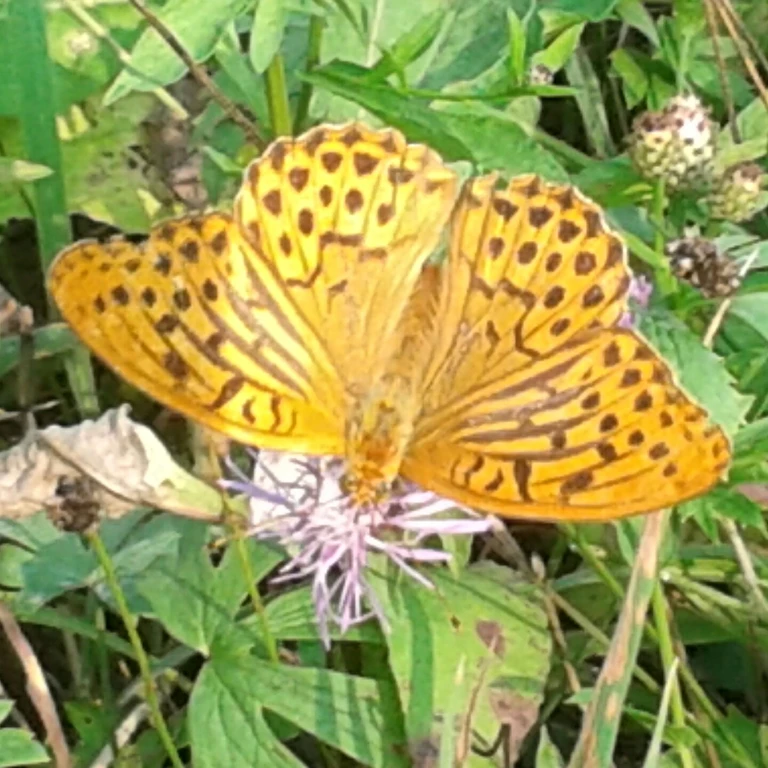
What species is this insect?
Argynnis paphia
